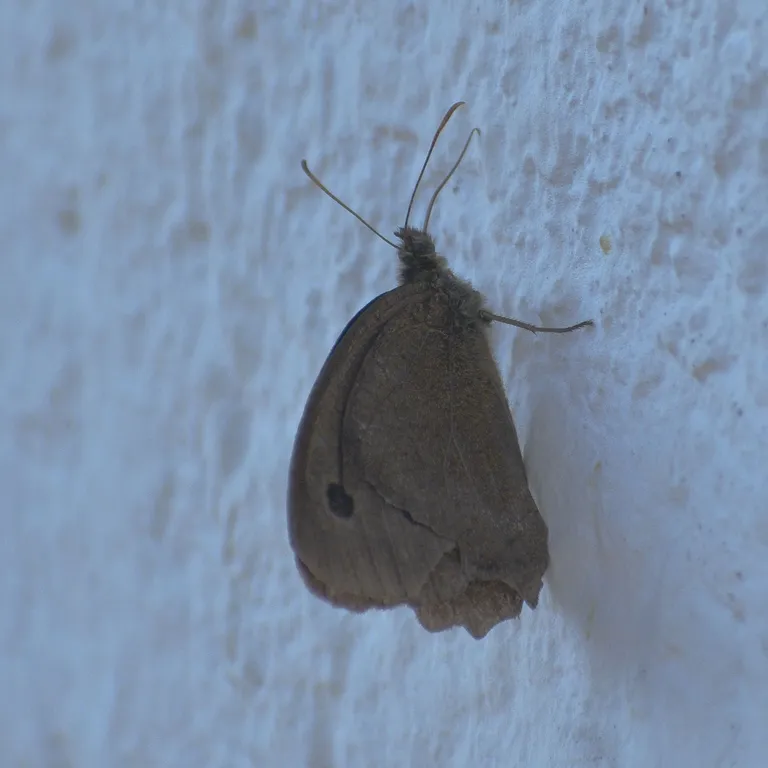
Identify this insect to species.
Minois dryas
